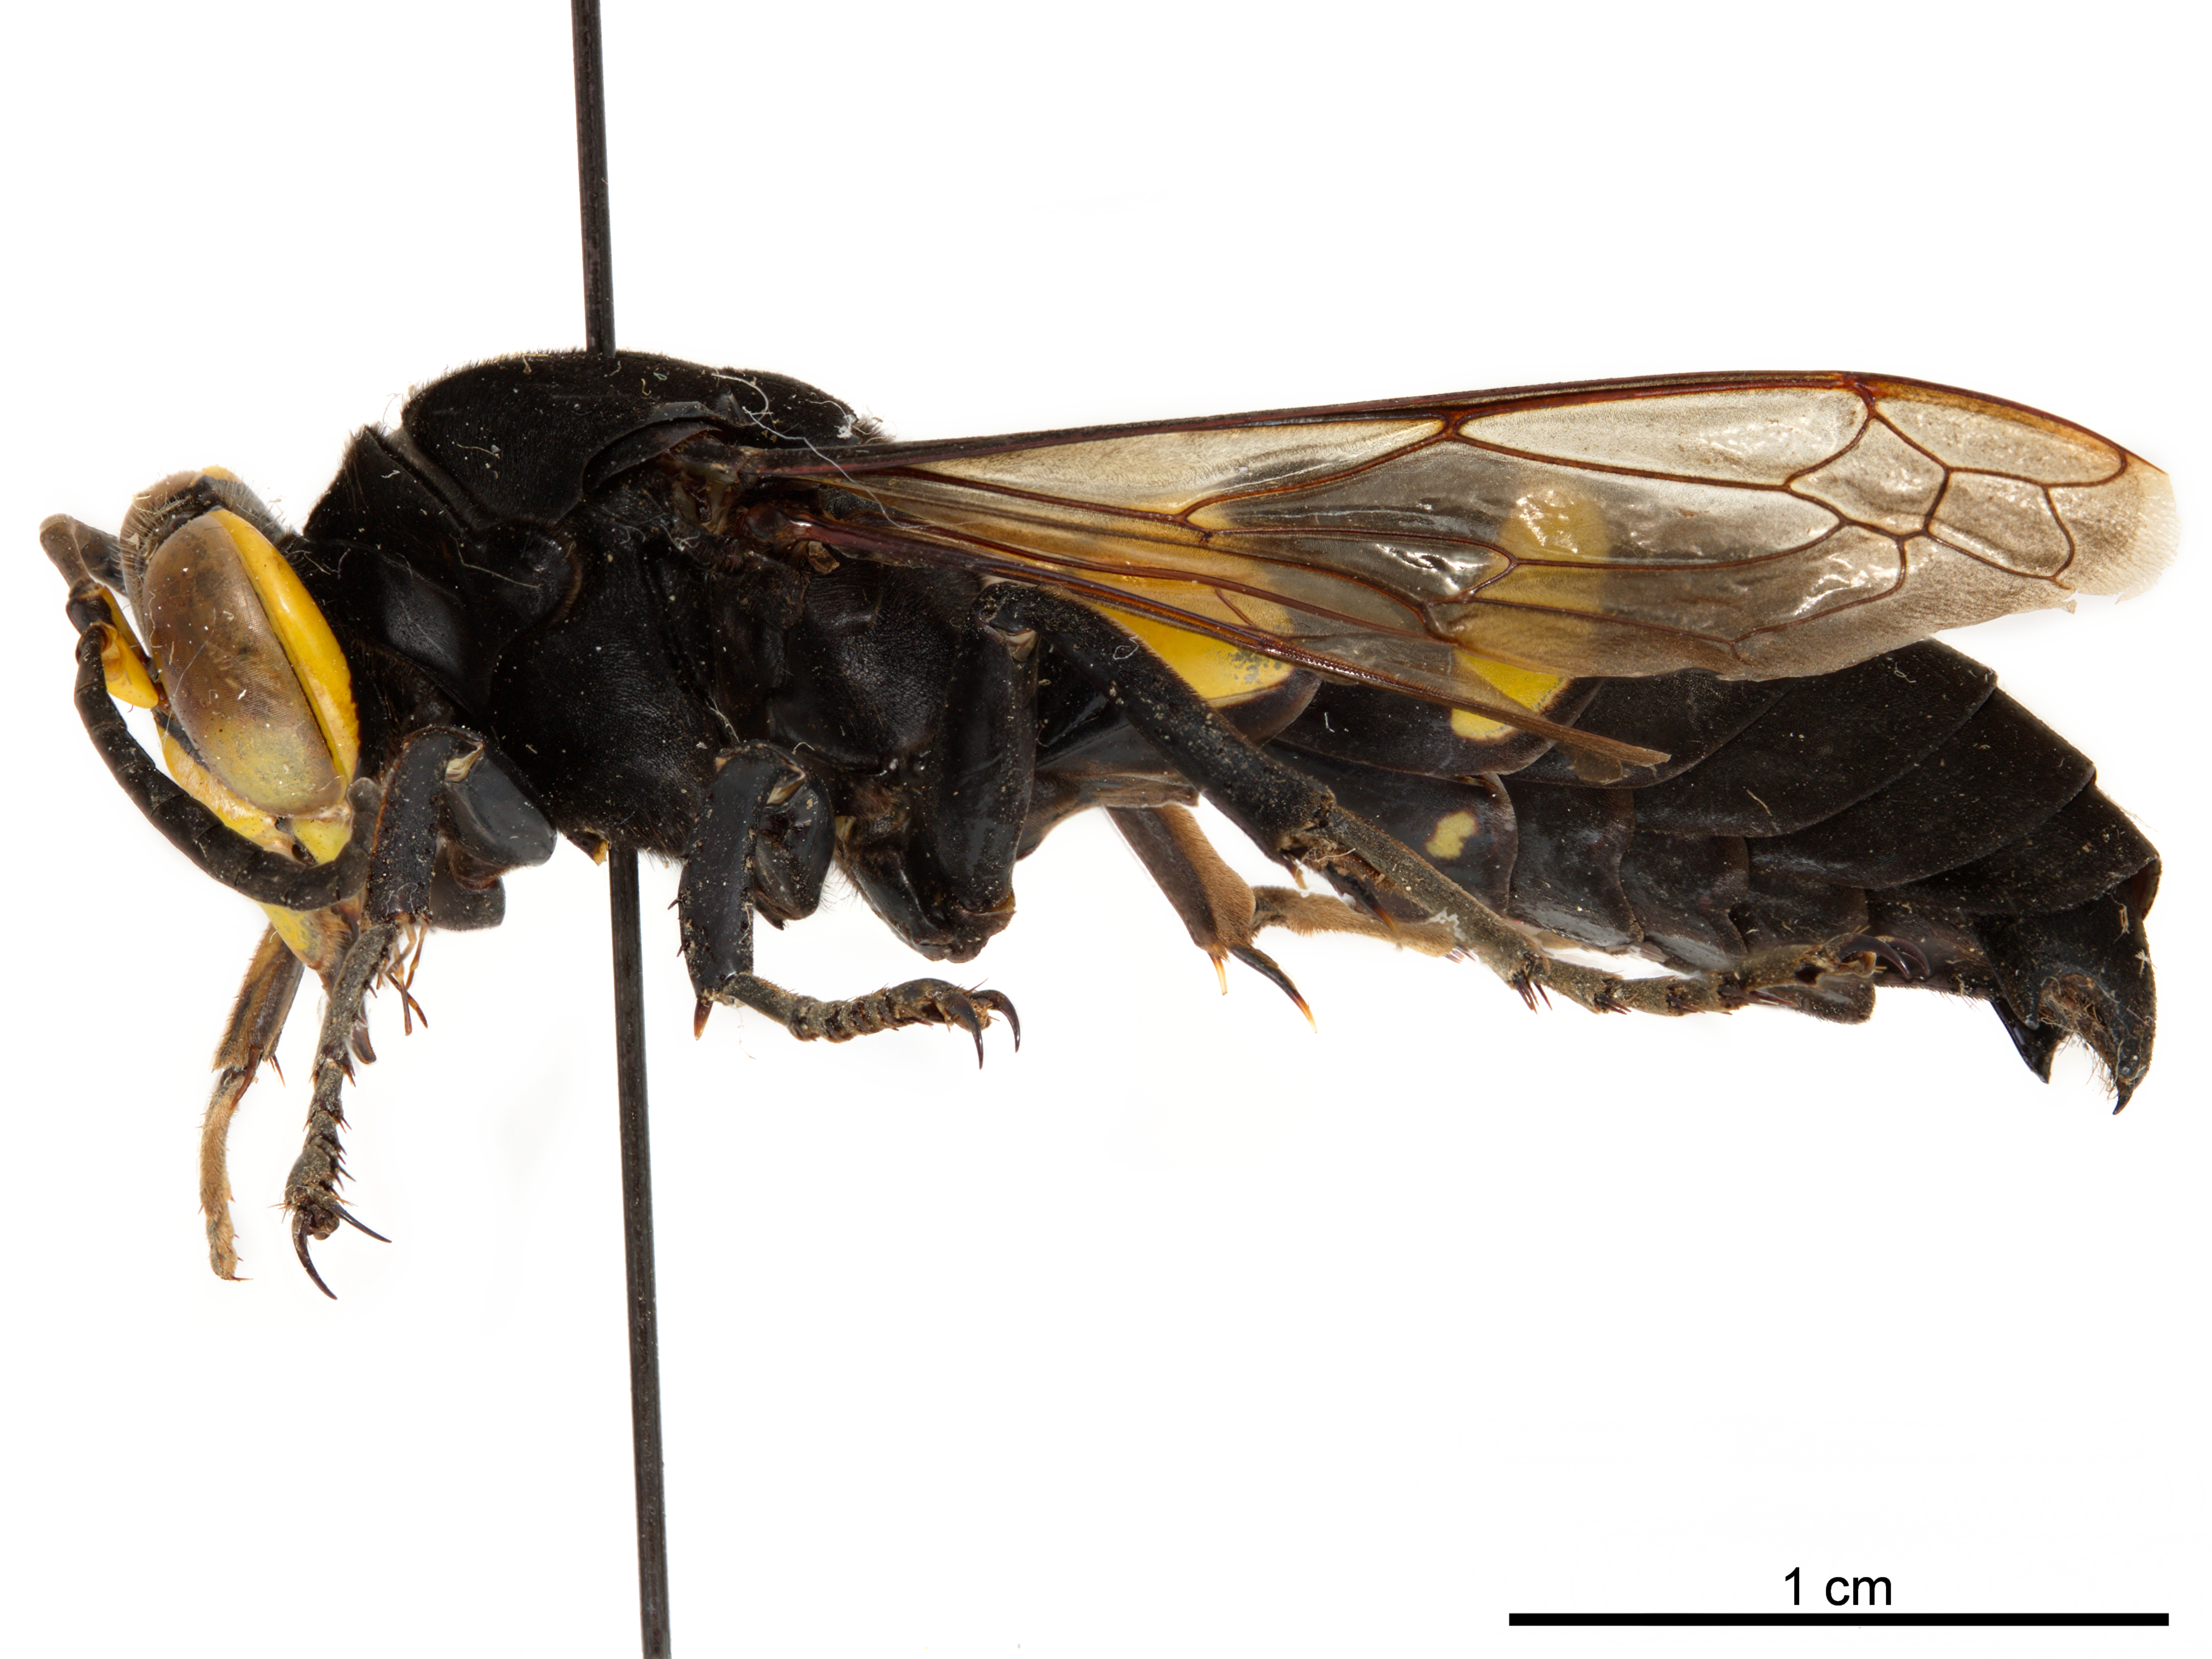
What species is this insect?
Editha magnifica
